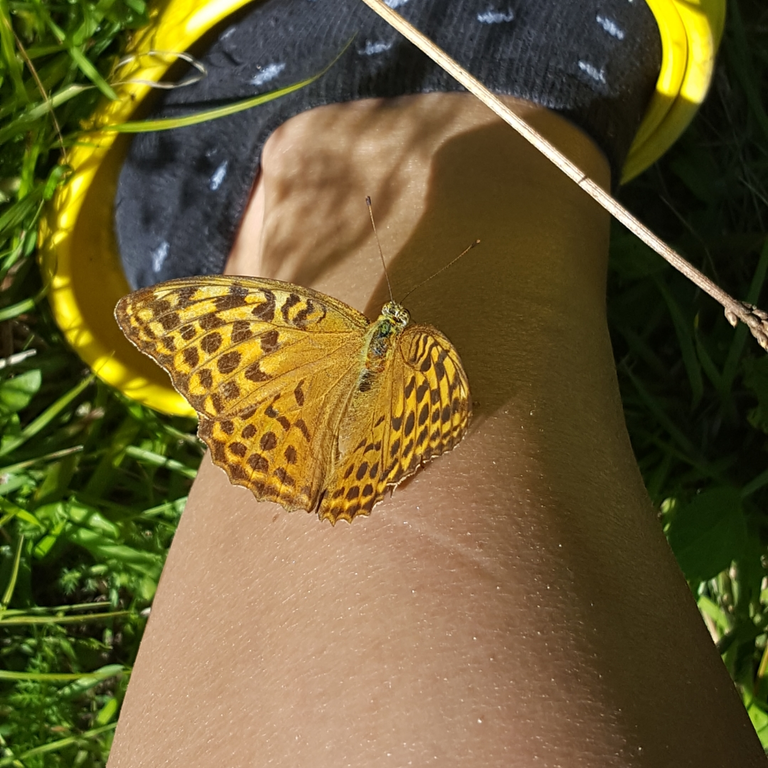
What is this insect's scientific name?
Argynnis paphia
